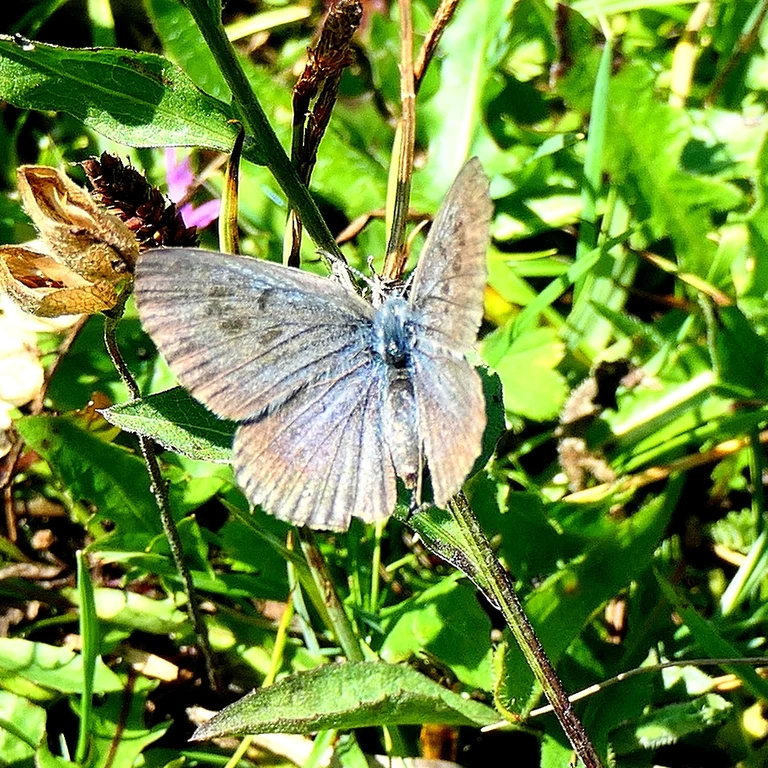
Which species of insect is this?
Phengaris arion (also Maculinea arion)
